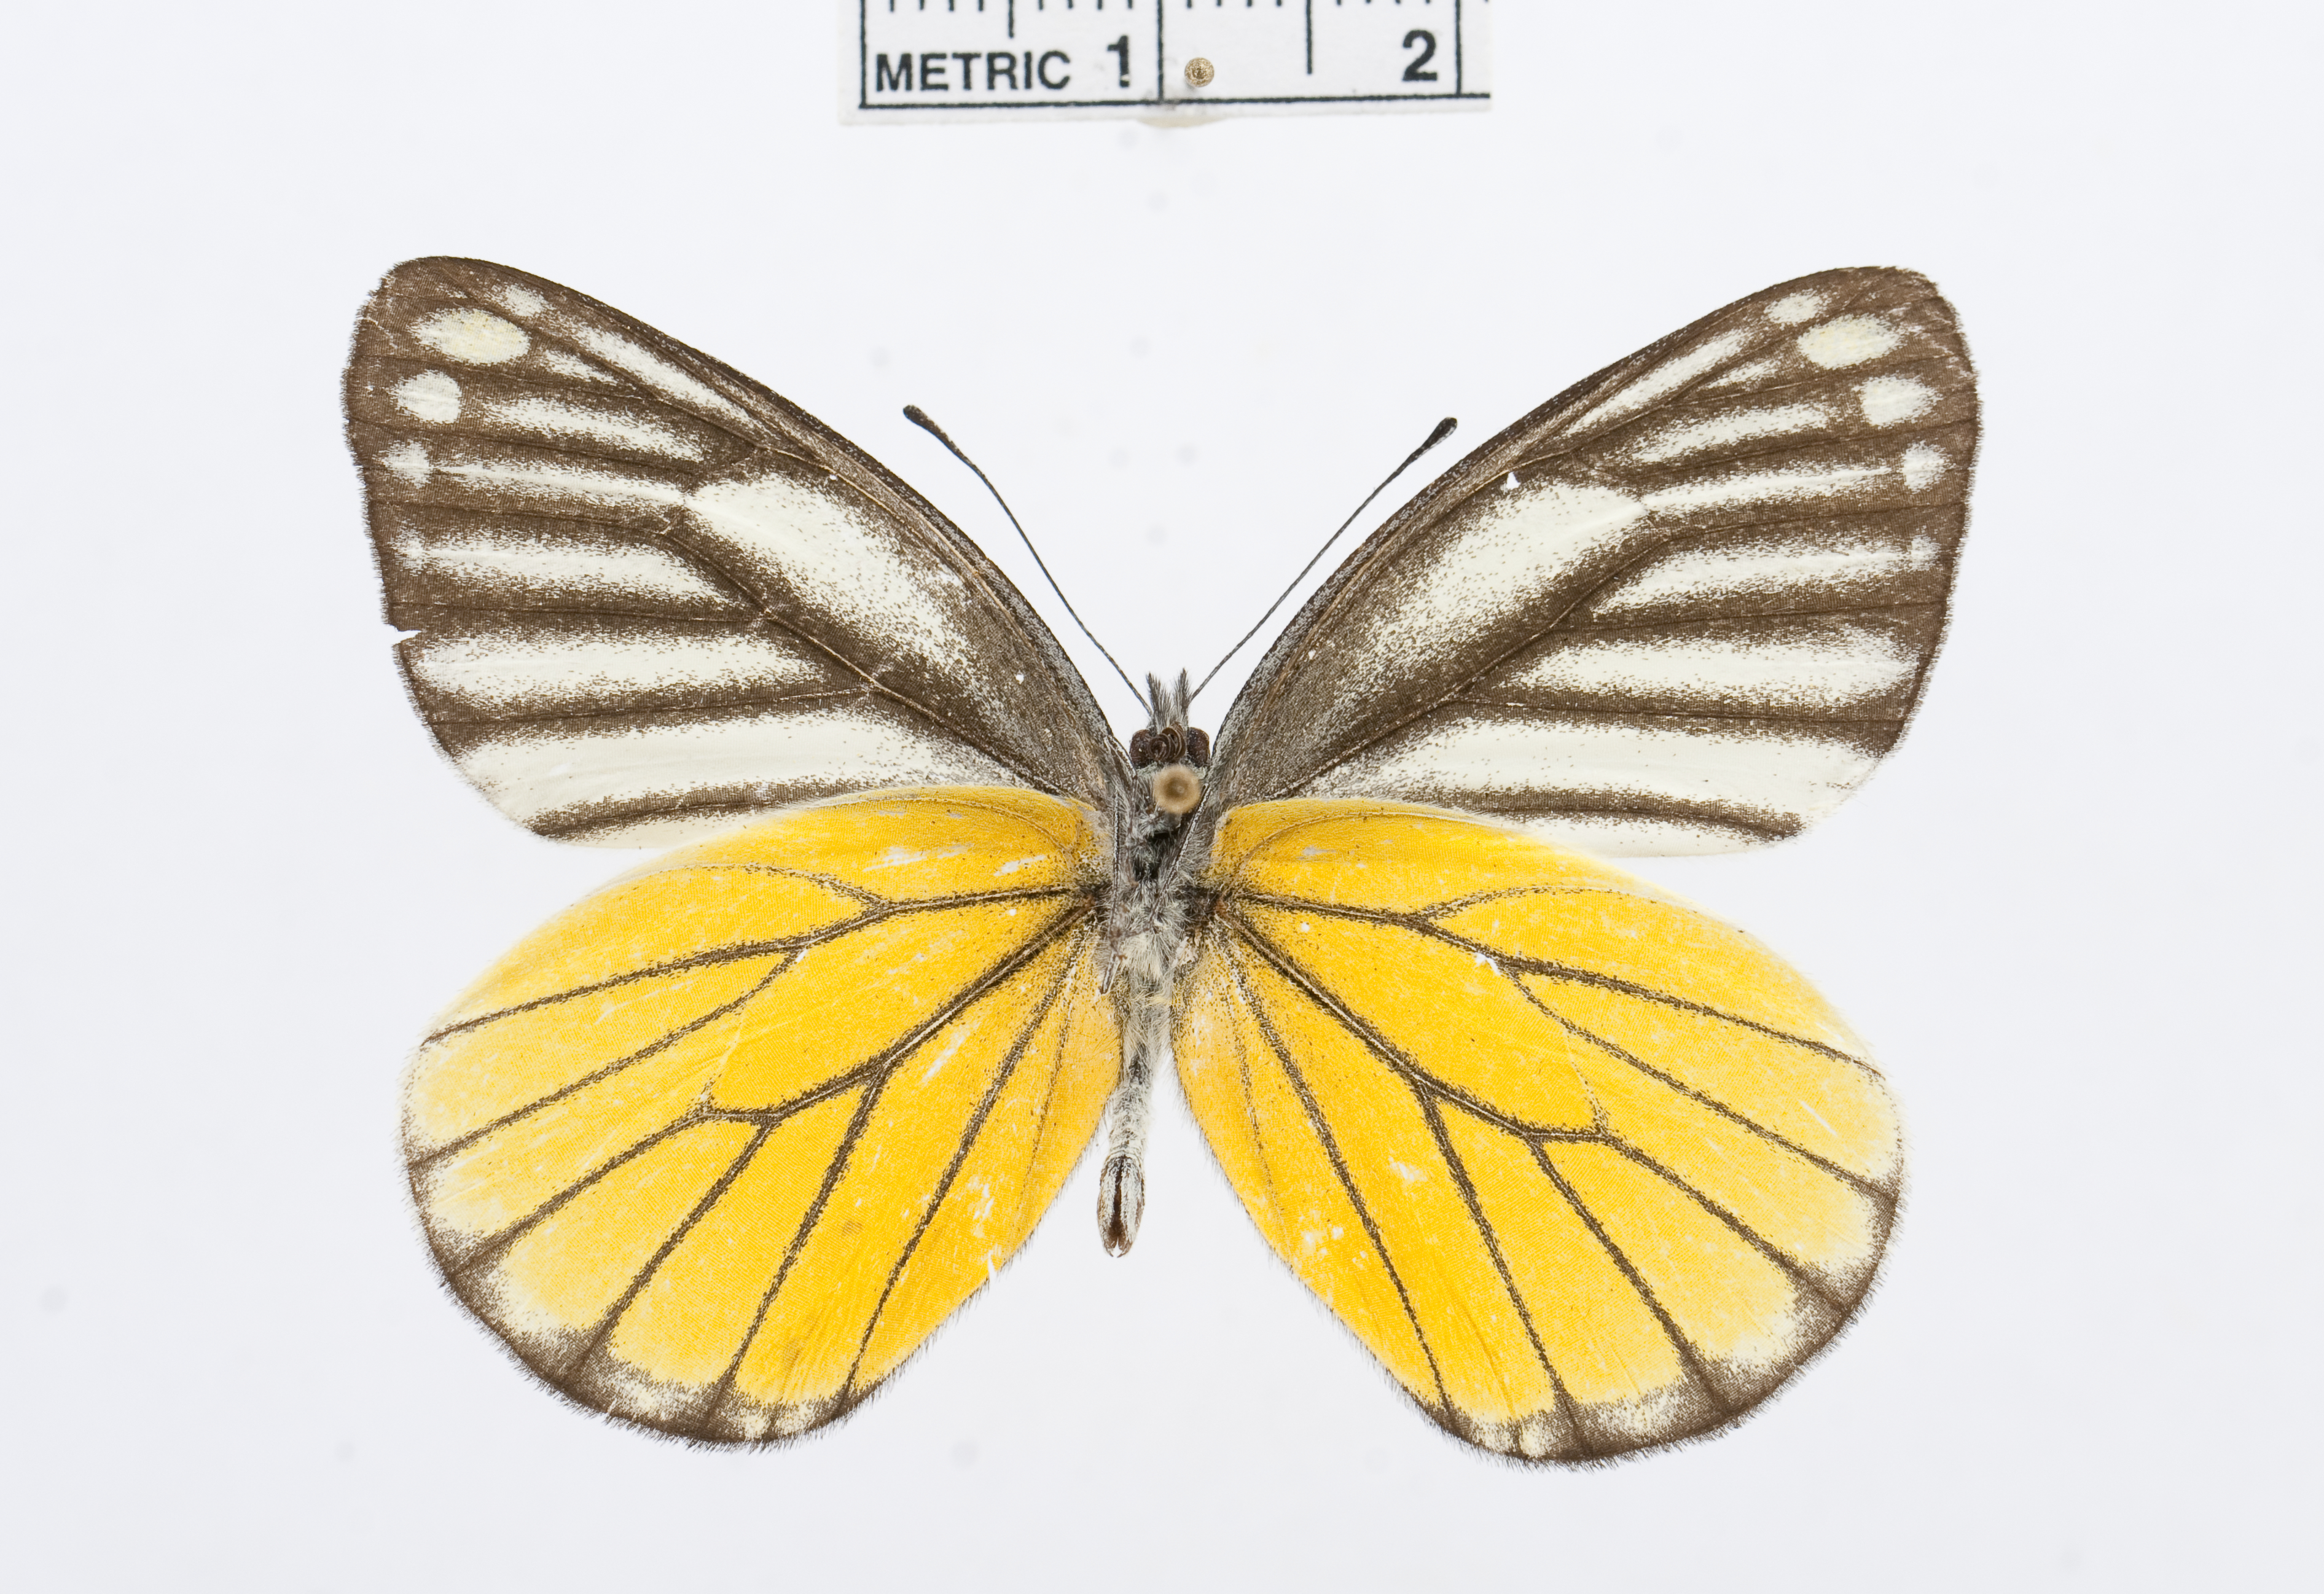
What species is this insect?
Delias baracasa
